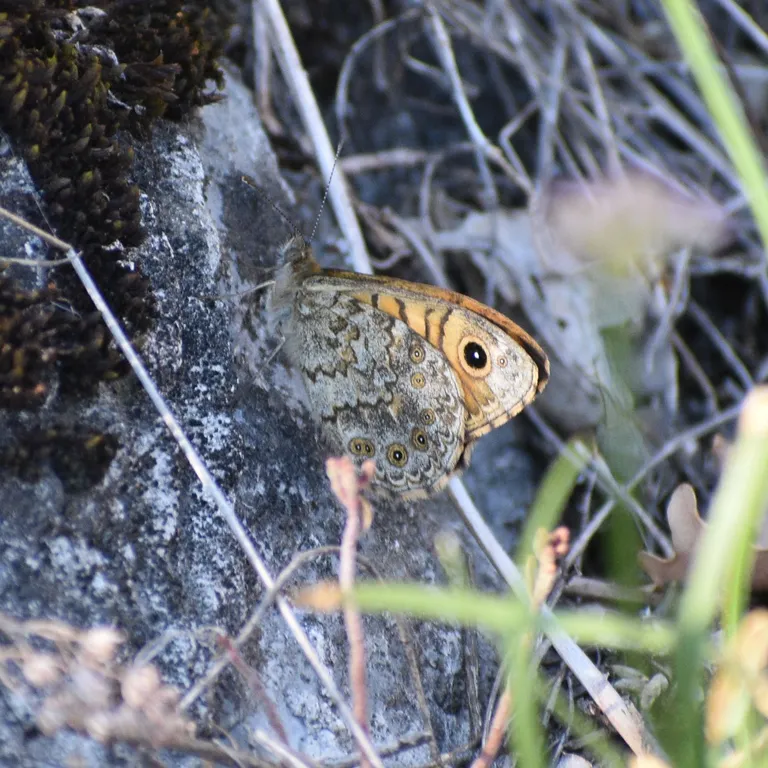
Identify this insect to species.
Lasiommata megera (also Pararge megera)
